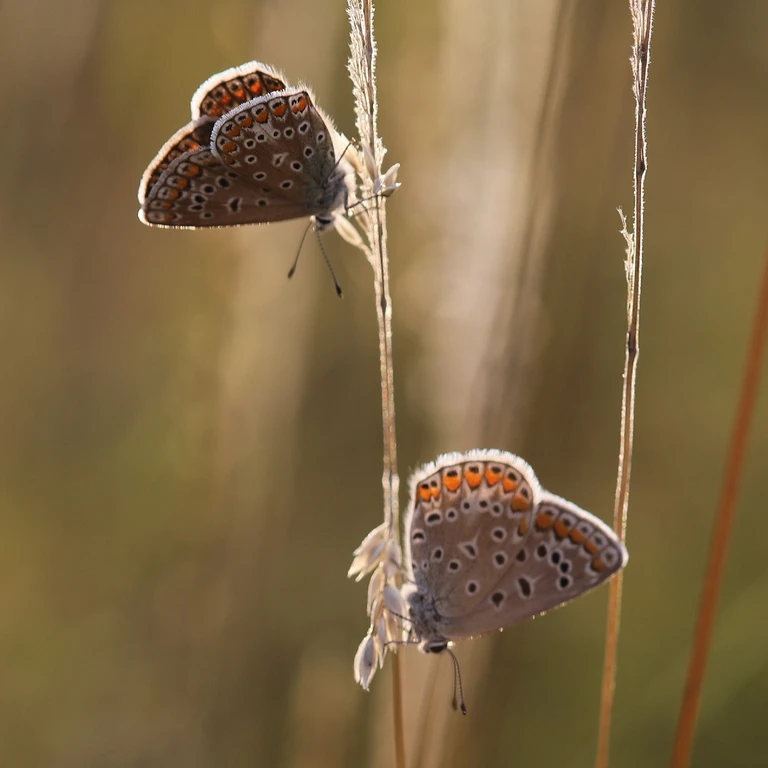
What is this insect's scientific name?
Polyommatus icarus
